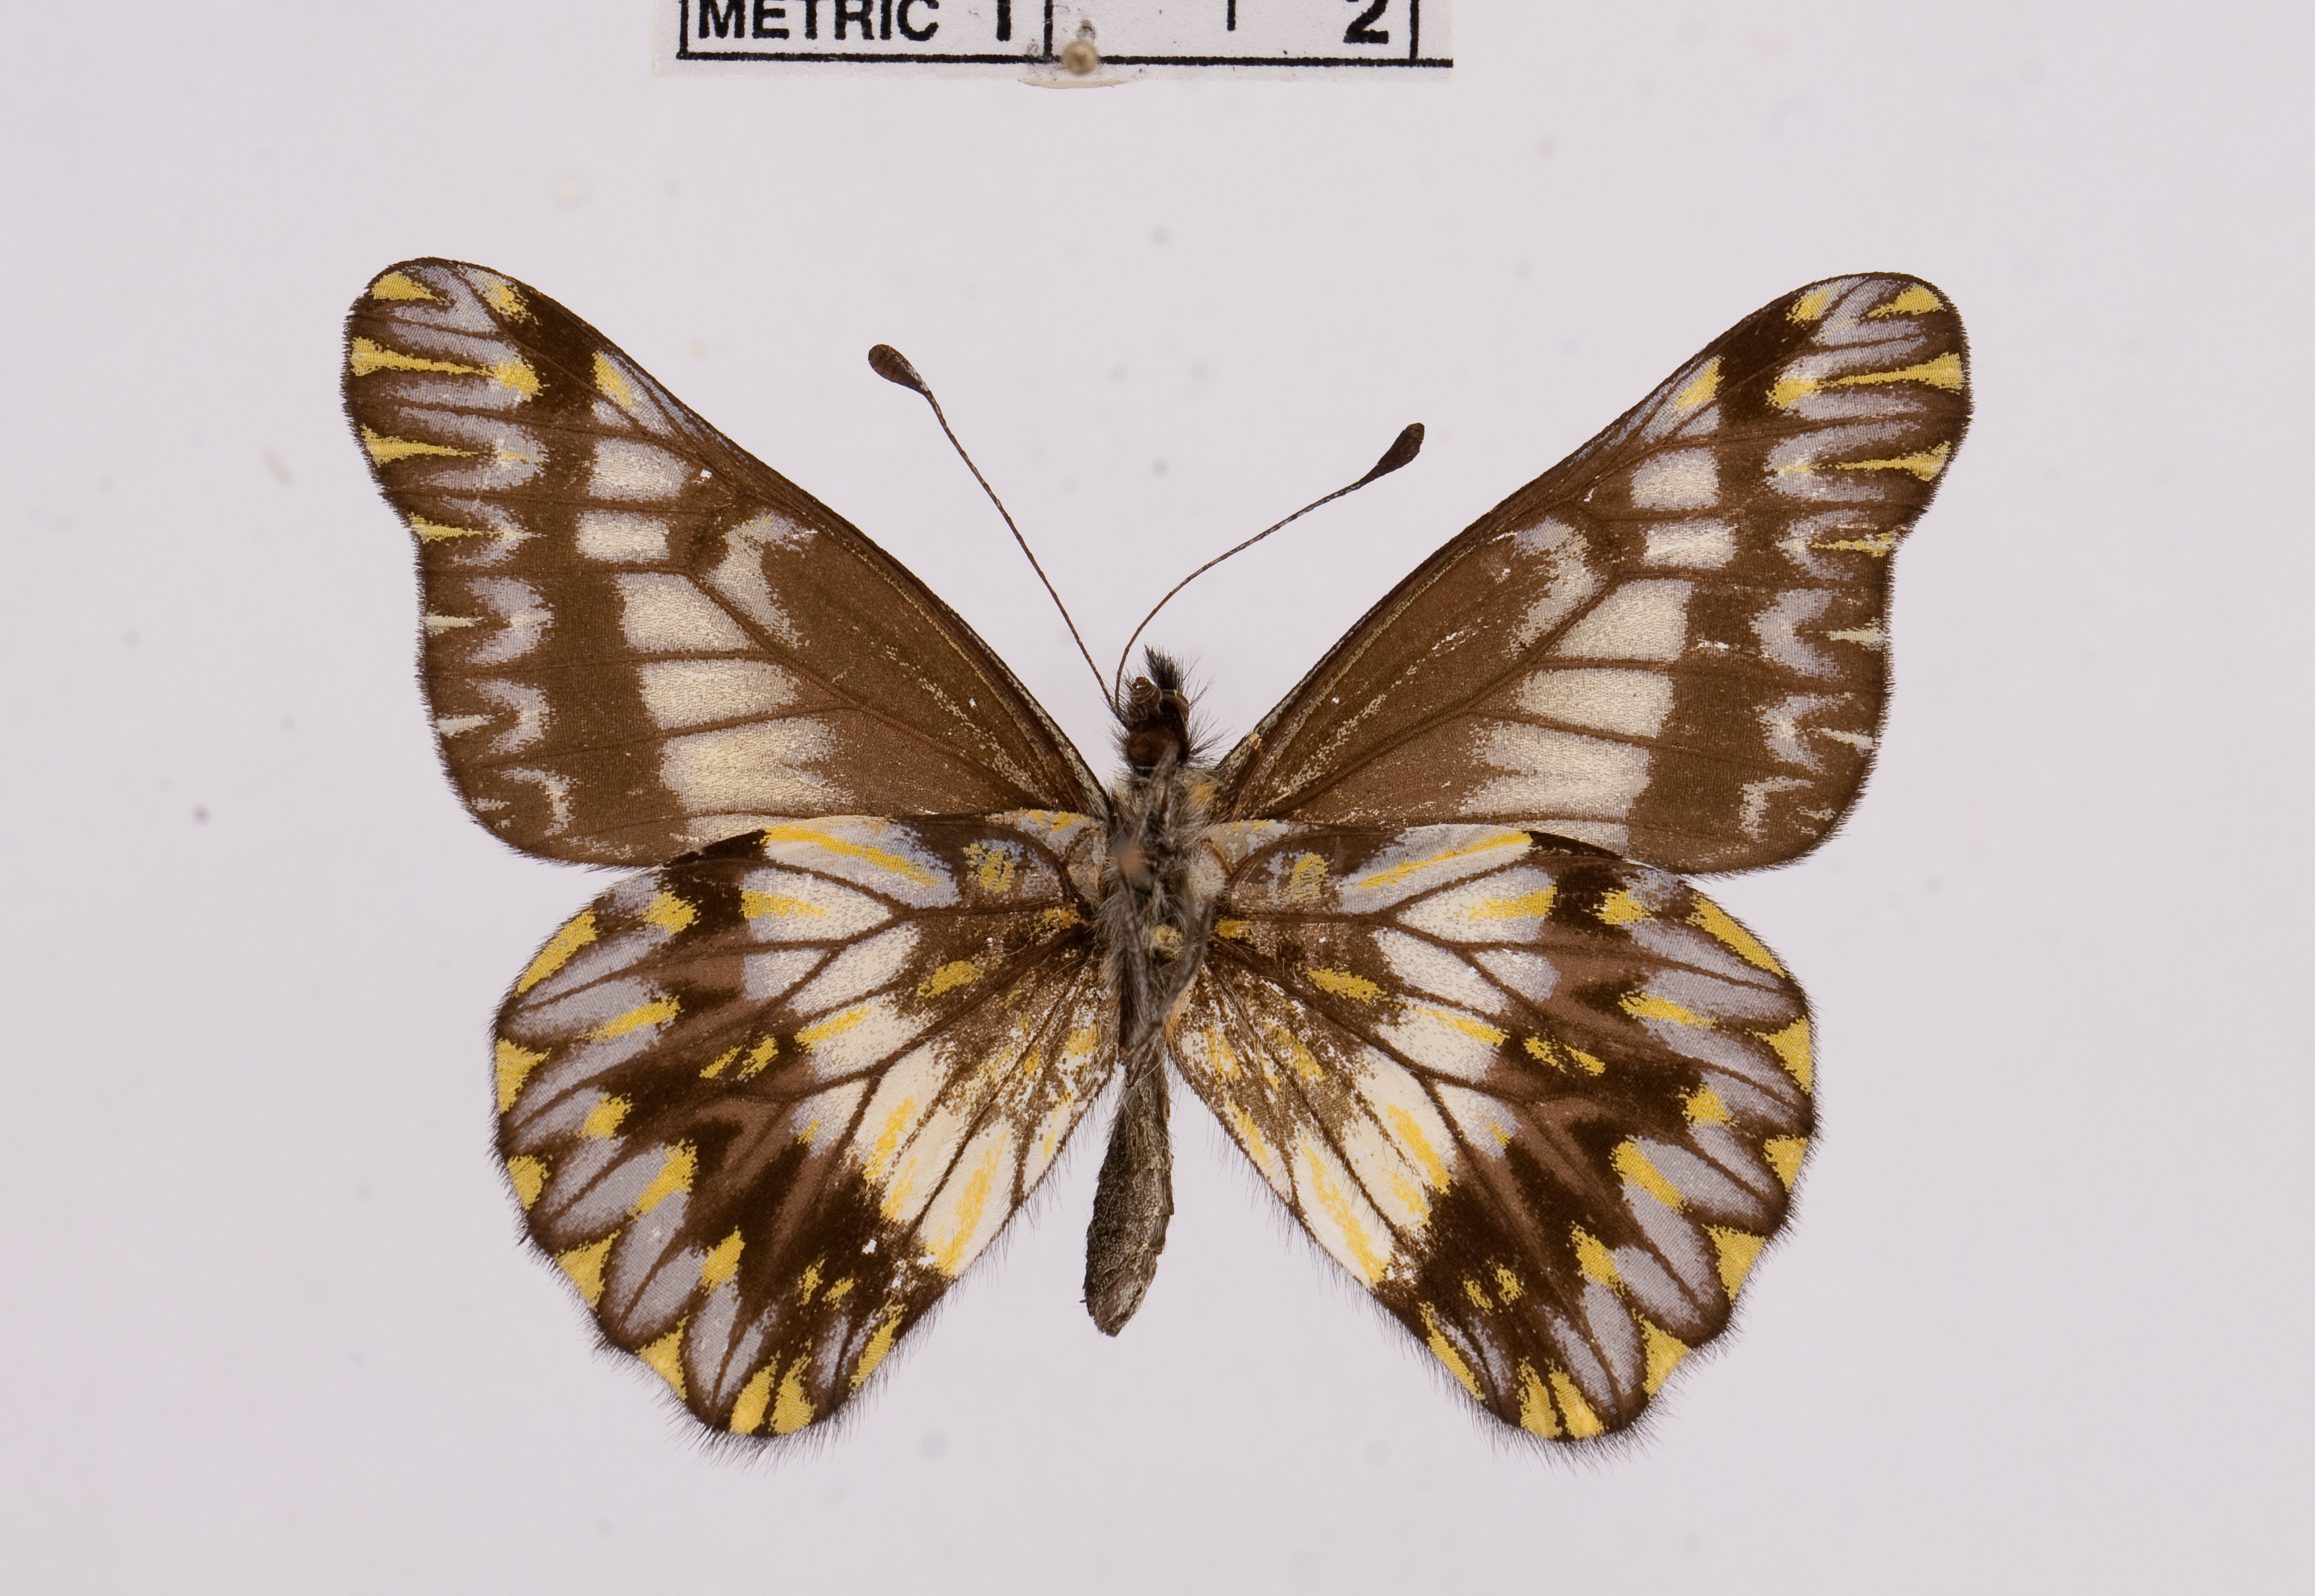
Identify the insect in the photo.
Catasticta collina
